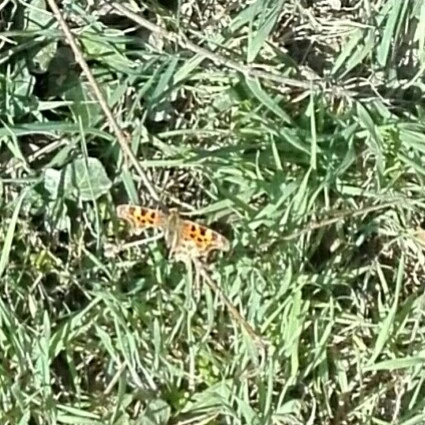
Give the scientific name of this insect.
Polygonia c-album
